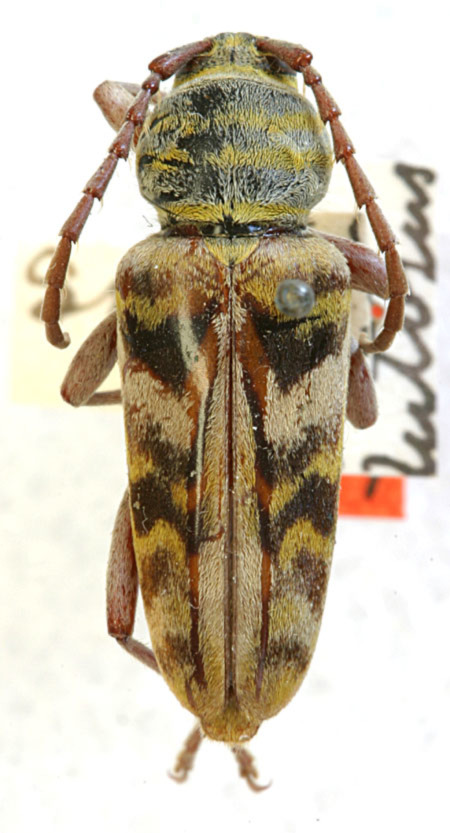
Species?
Cyllene snowi
